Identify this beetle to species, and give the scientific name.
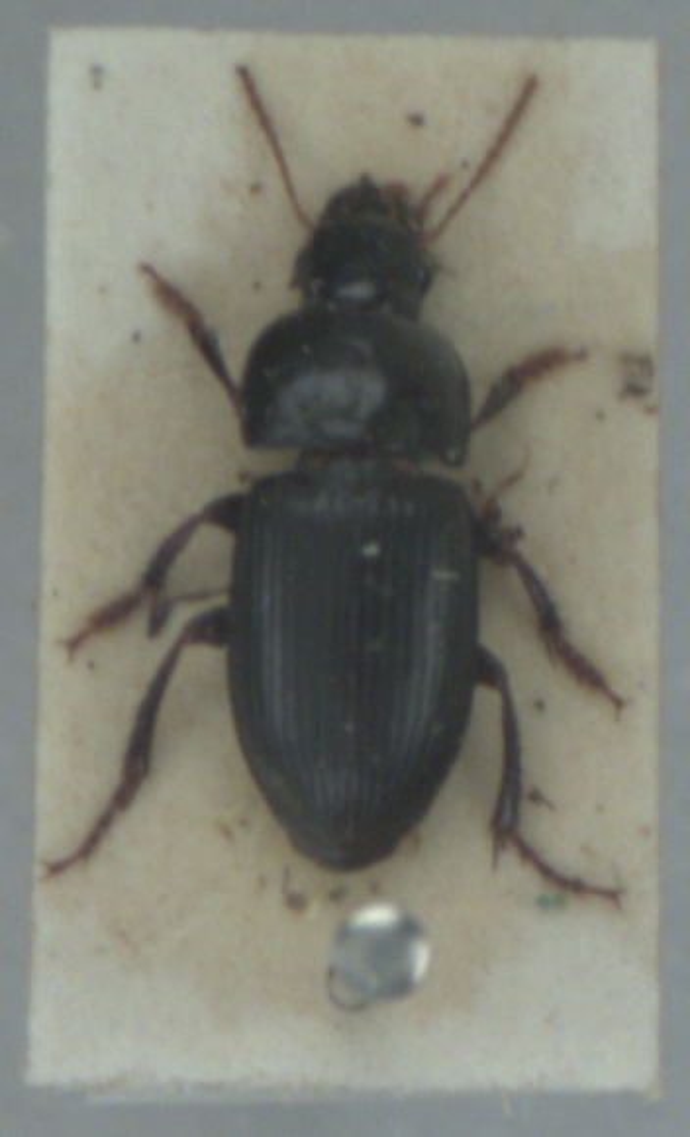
Harpalus tardus
